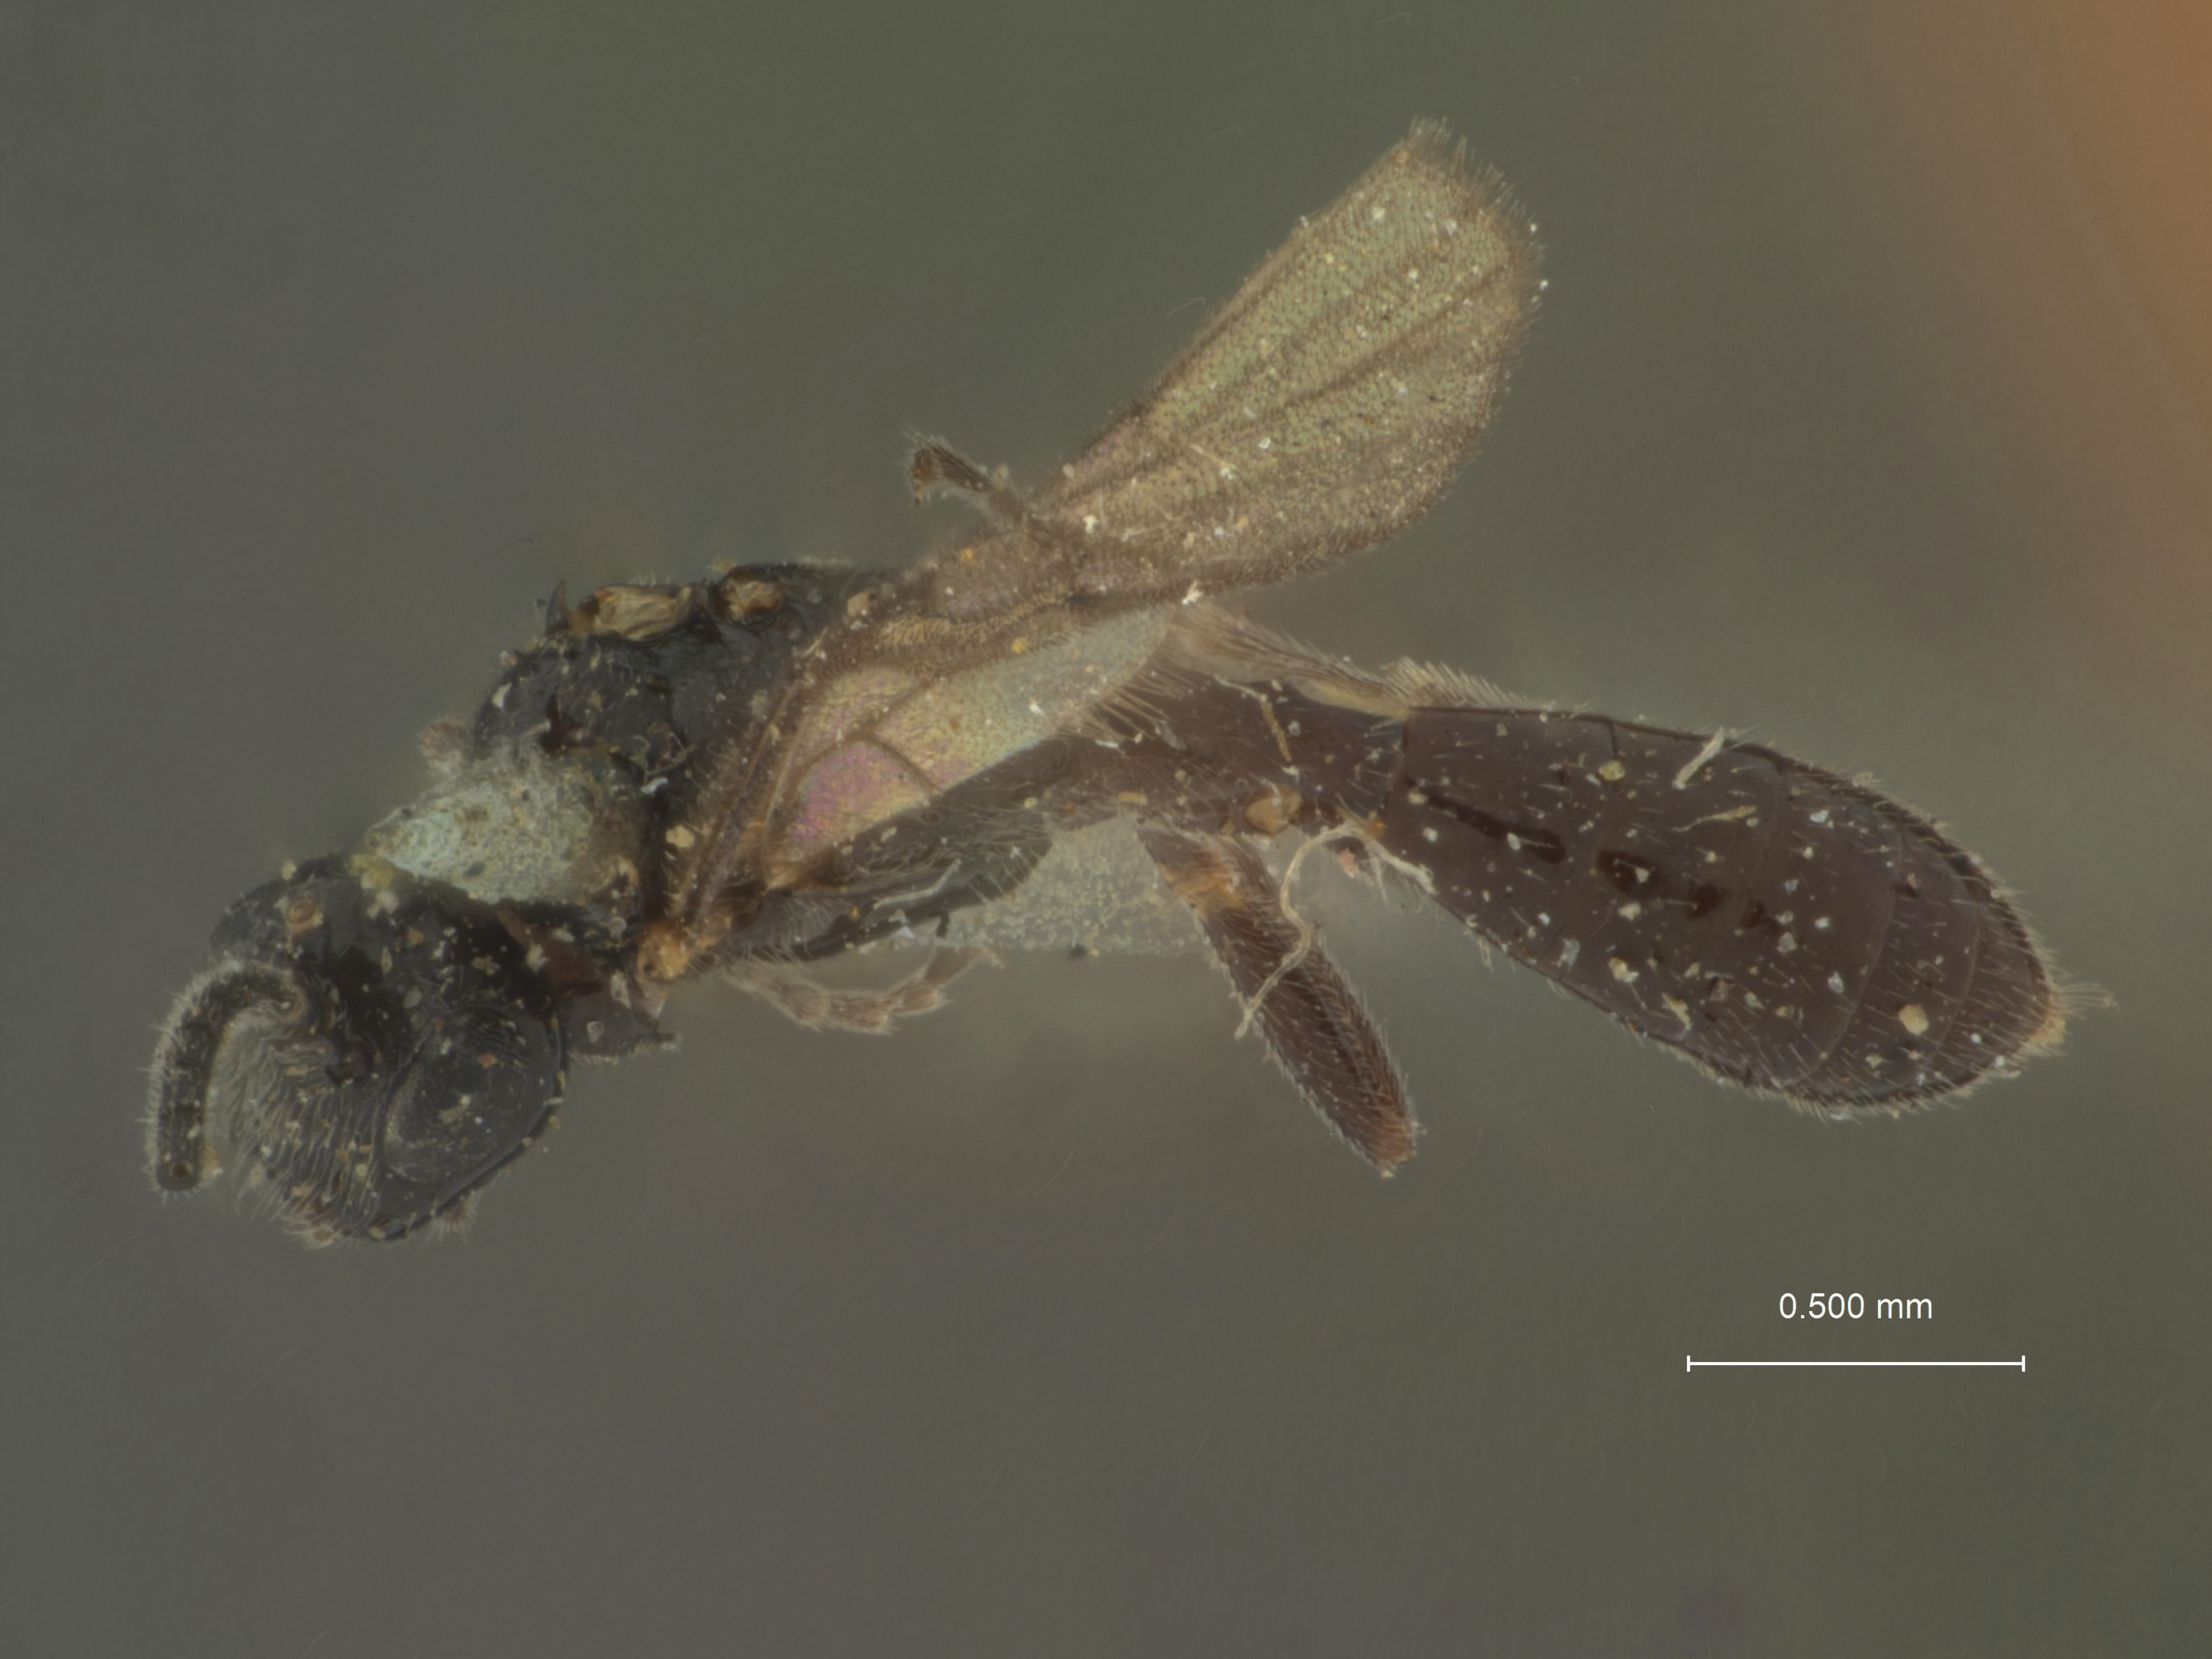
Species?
Xestophya nigripes
